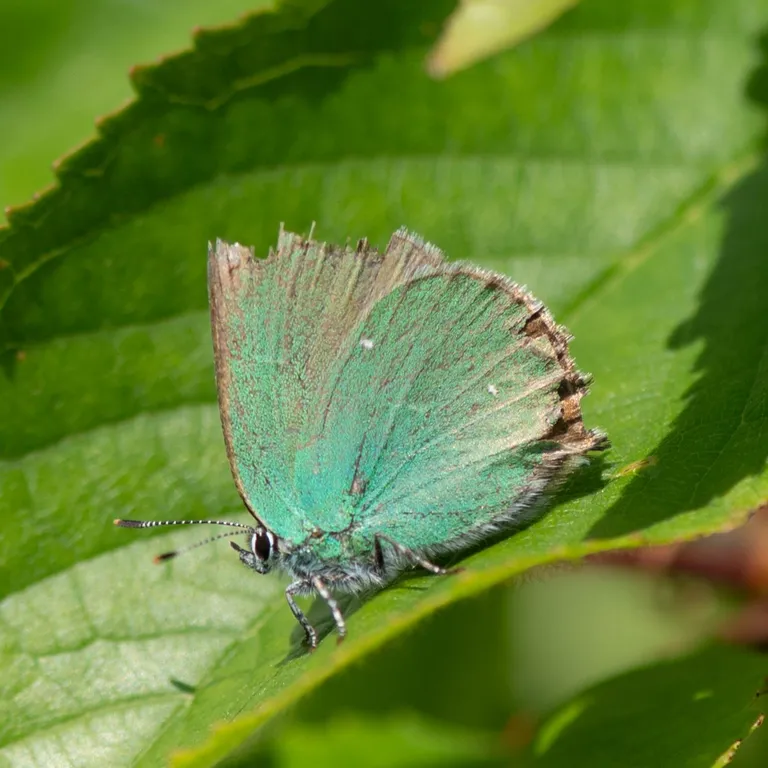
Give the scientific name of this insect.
Callophrys rubi
